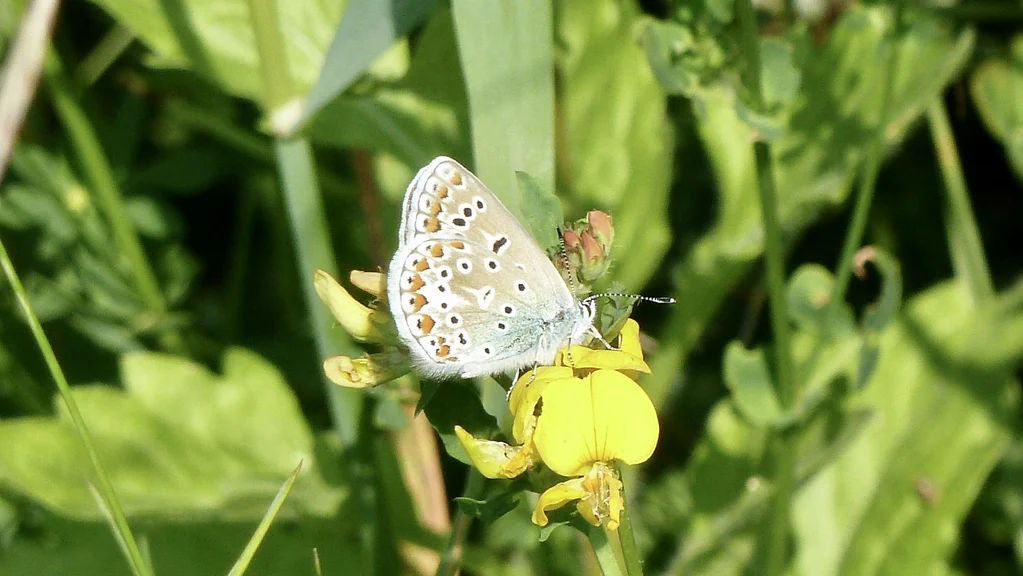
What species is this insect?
Polyommatus icarus
